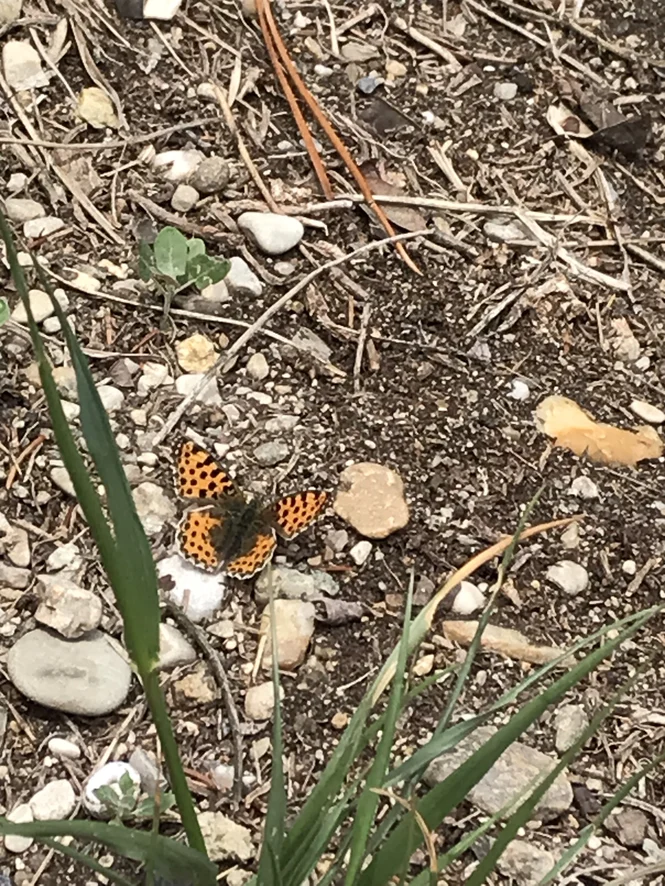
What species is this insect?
Issoria lathonia
